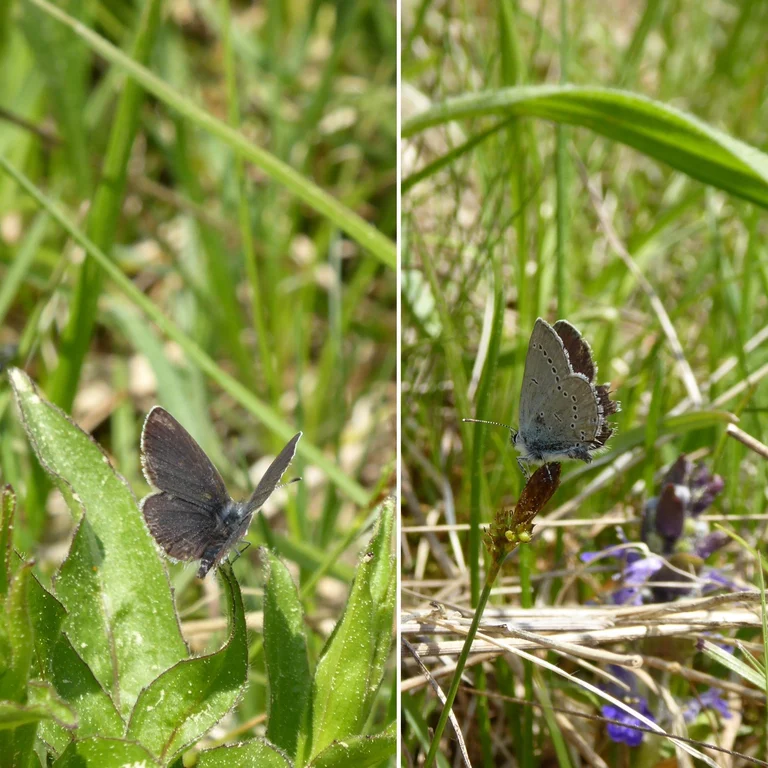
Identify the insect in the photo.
Cupido minimus
